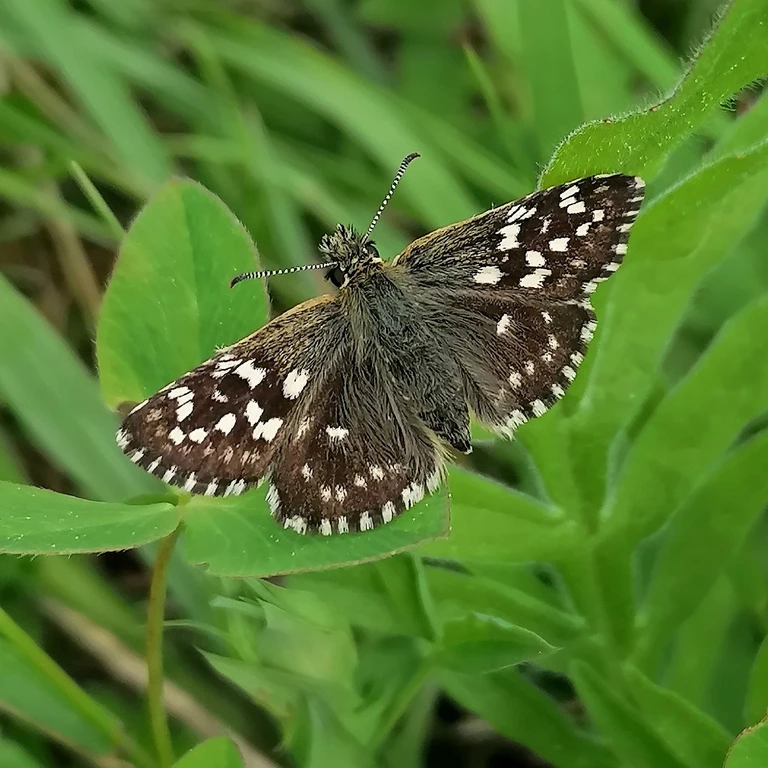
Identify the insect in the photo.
Pyrgus malvae
